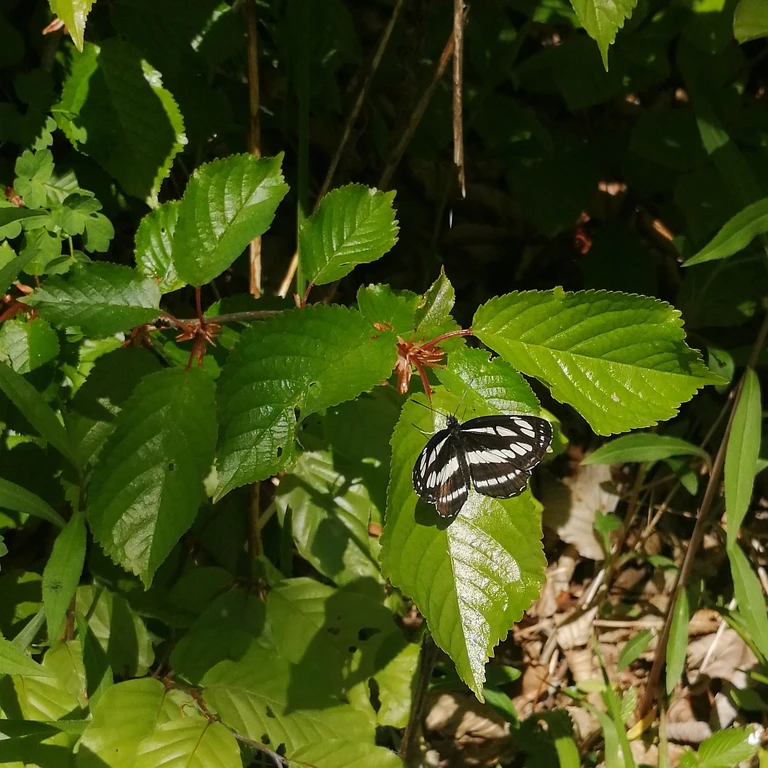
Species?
Neptis sappho
